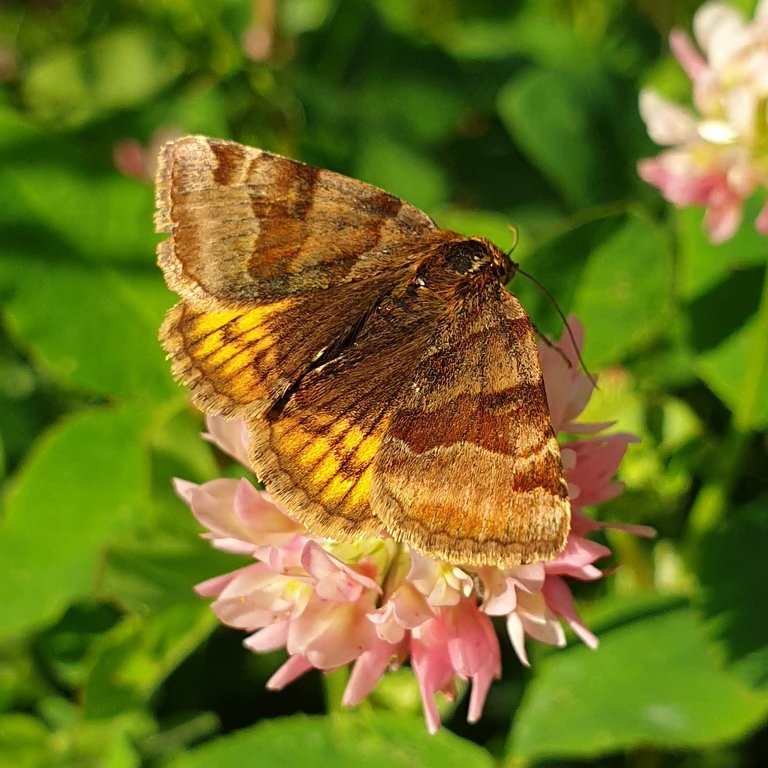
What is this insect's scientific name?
Euclidia glyphica
